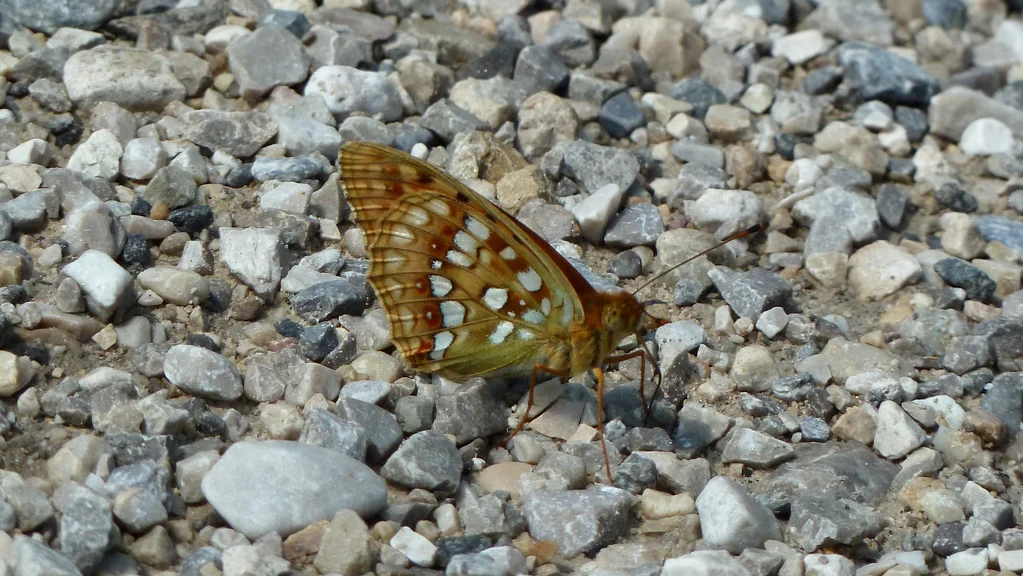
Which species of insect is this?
Fabriciana adippe
